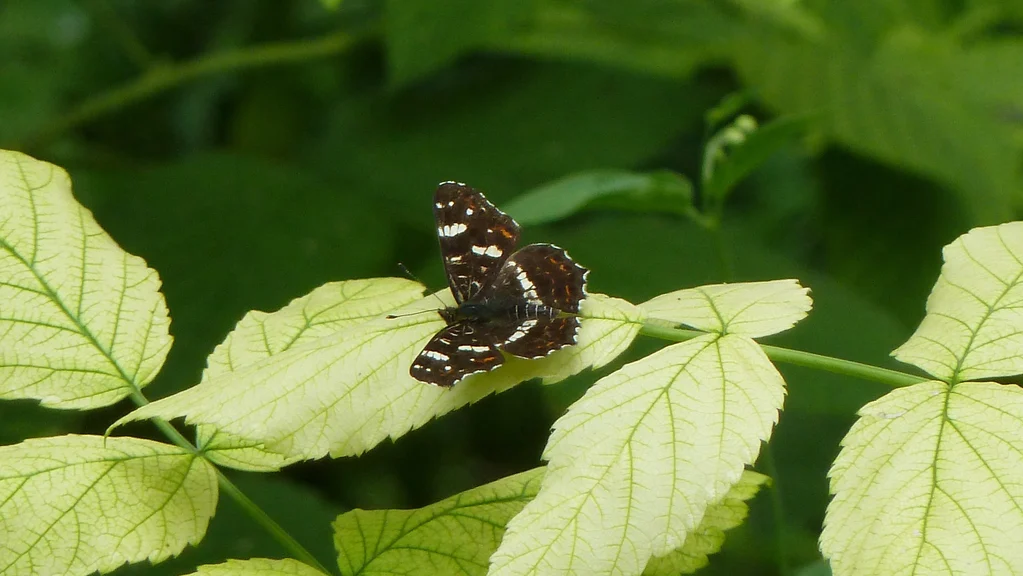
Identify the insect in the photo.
Araschnia levana
